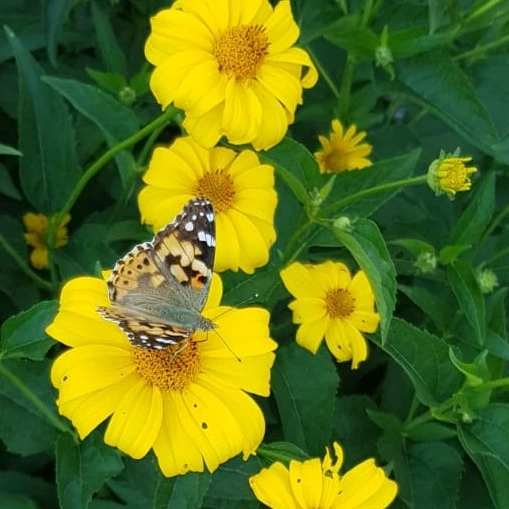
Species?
Vanessa cardui
